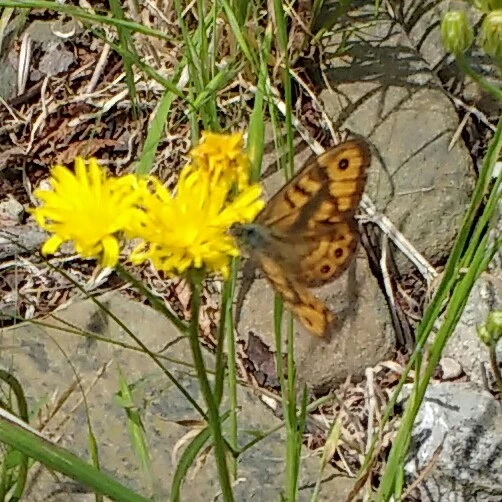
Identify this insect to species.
Lasiommata megera (also Pararge megera)
